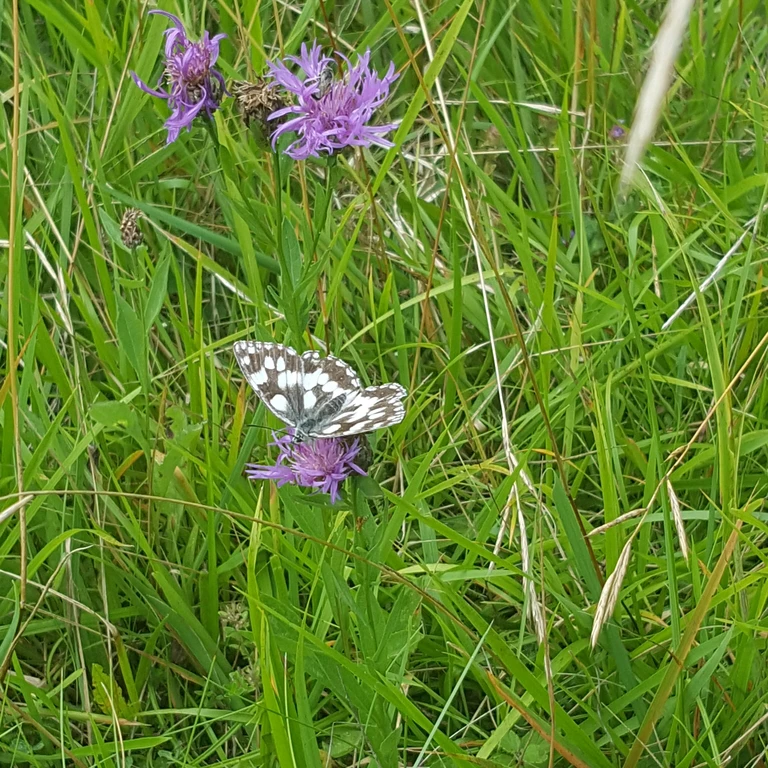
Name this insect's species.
Melanargia galathea
